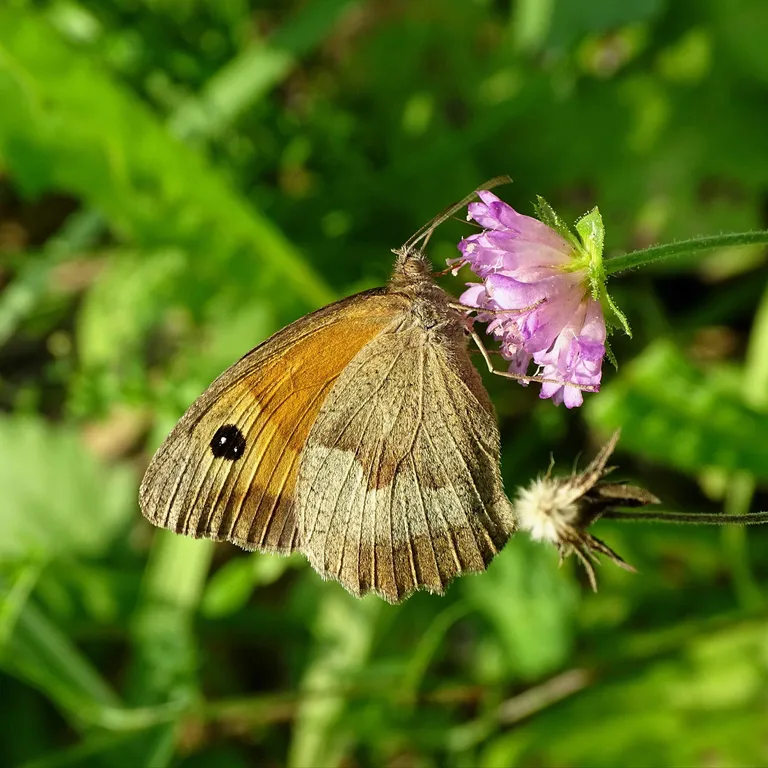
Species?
Maniola jurtina
